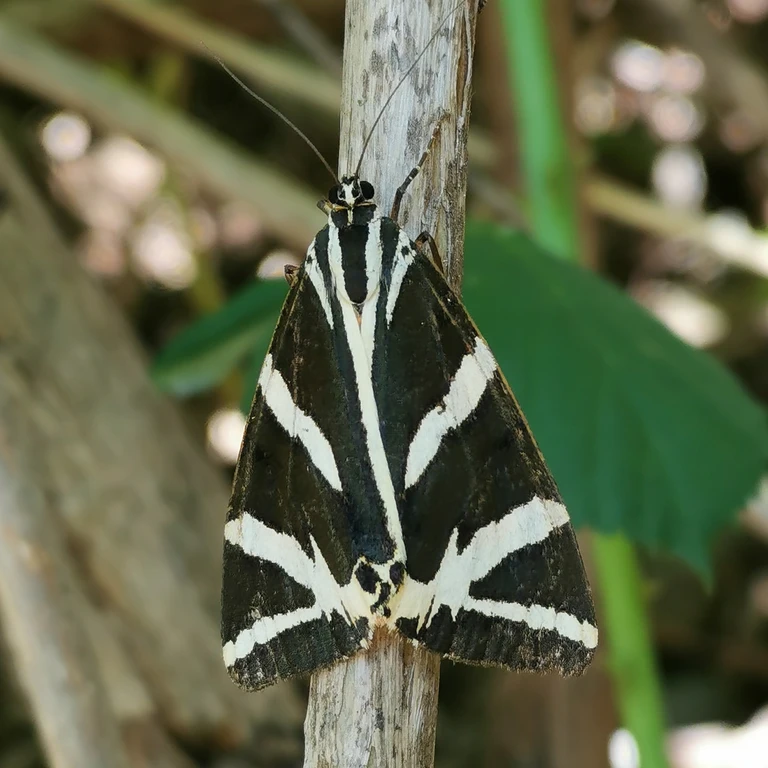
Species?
Euplagia quadripunctaria
